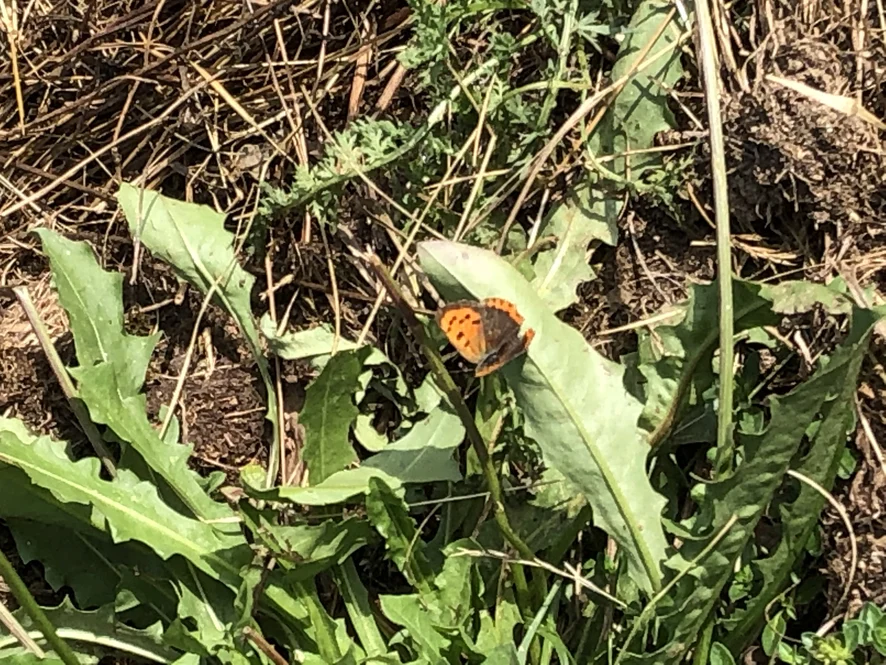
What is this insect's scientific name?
Lycaena phlaeas
